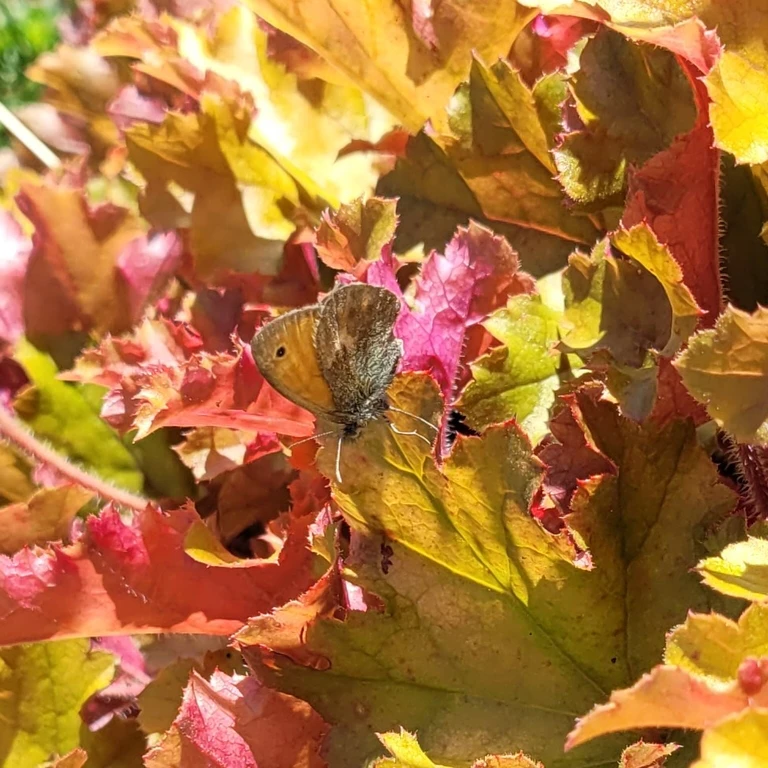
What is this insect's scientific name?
Coenonympha pamphilus
